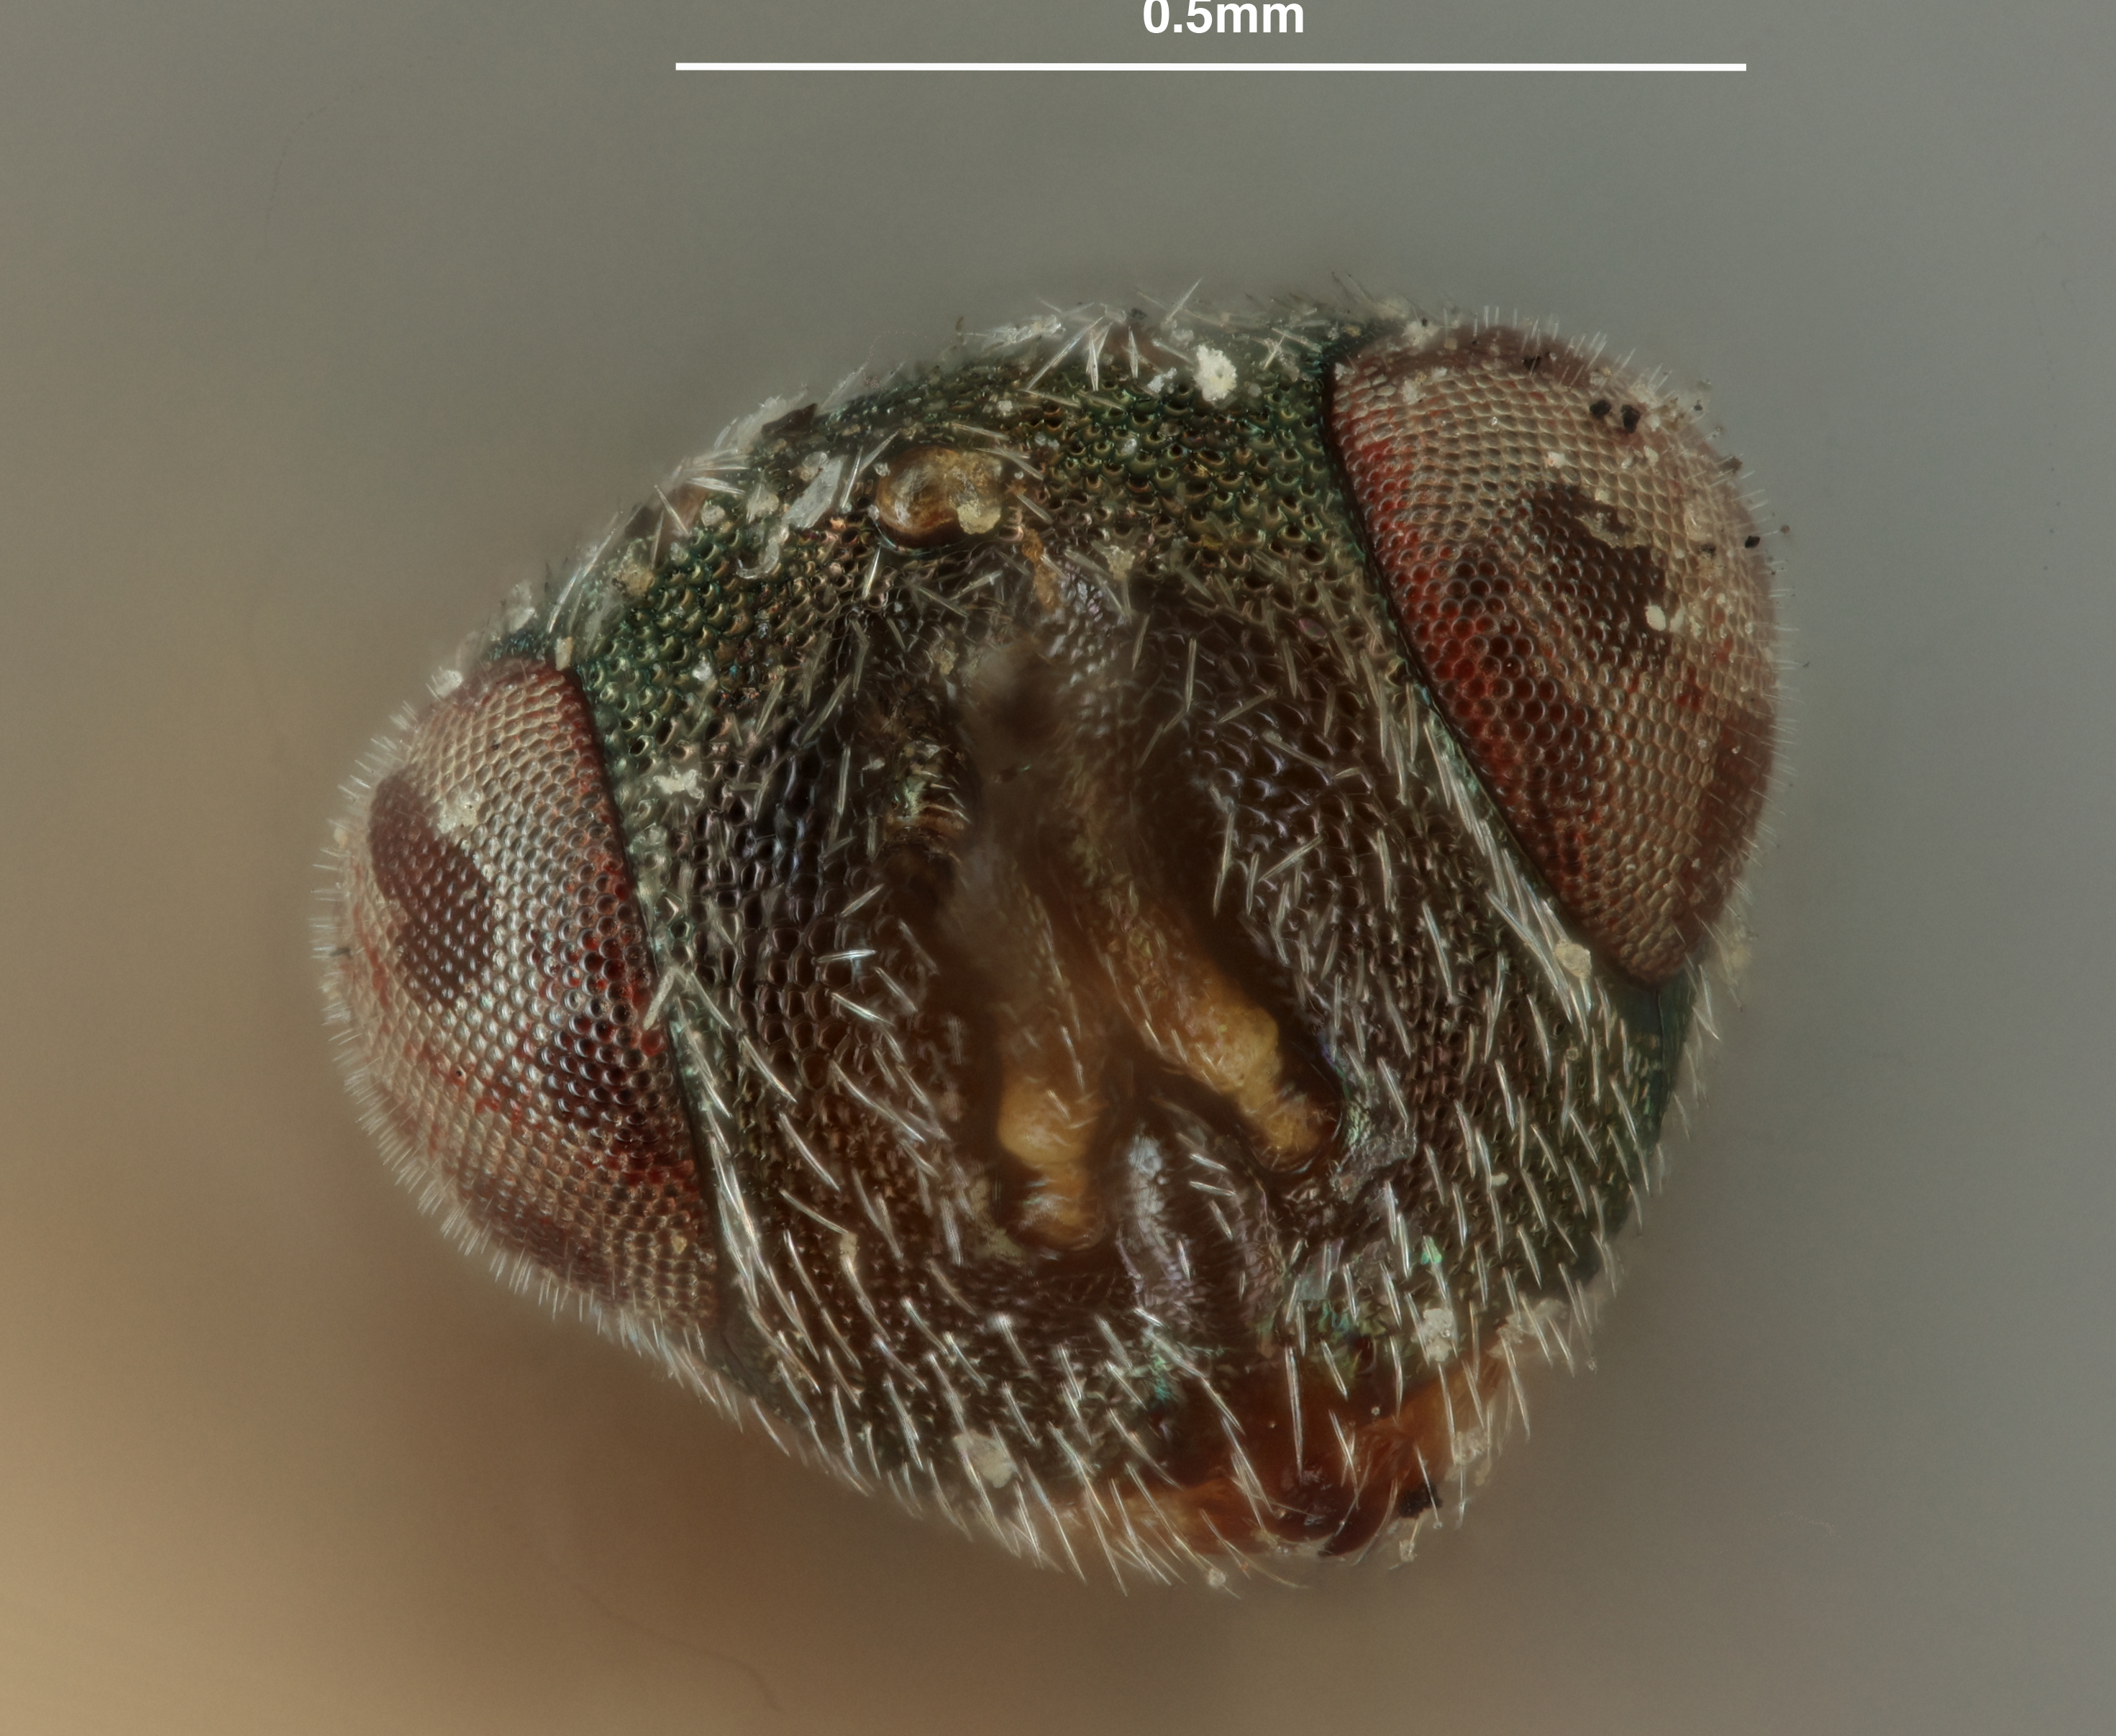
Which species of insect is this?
Eridontomerus primus
